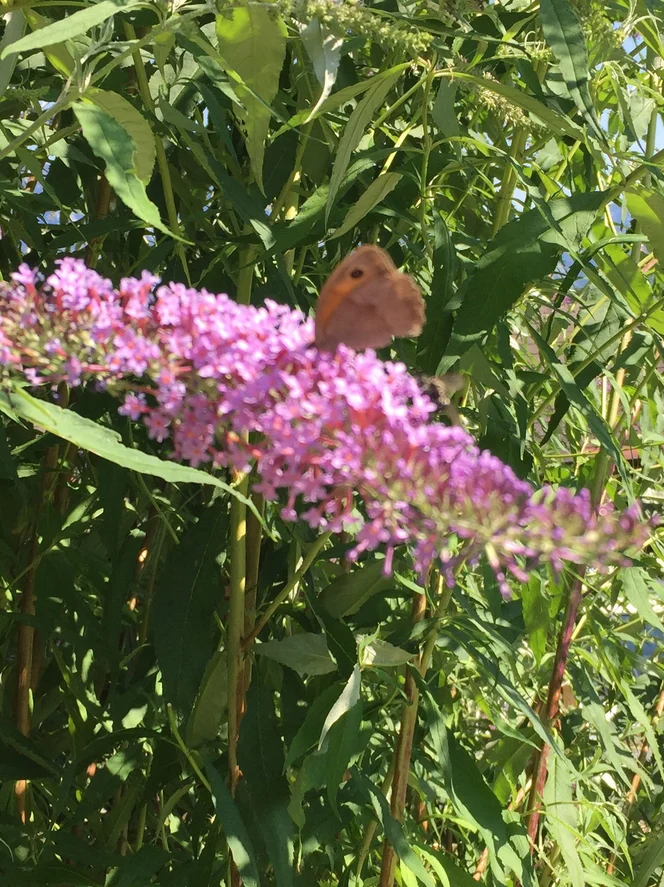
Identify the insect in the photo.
Maniola jurtina
